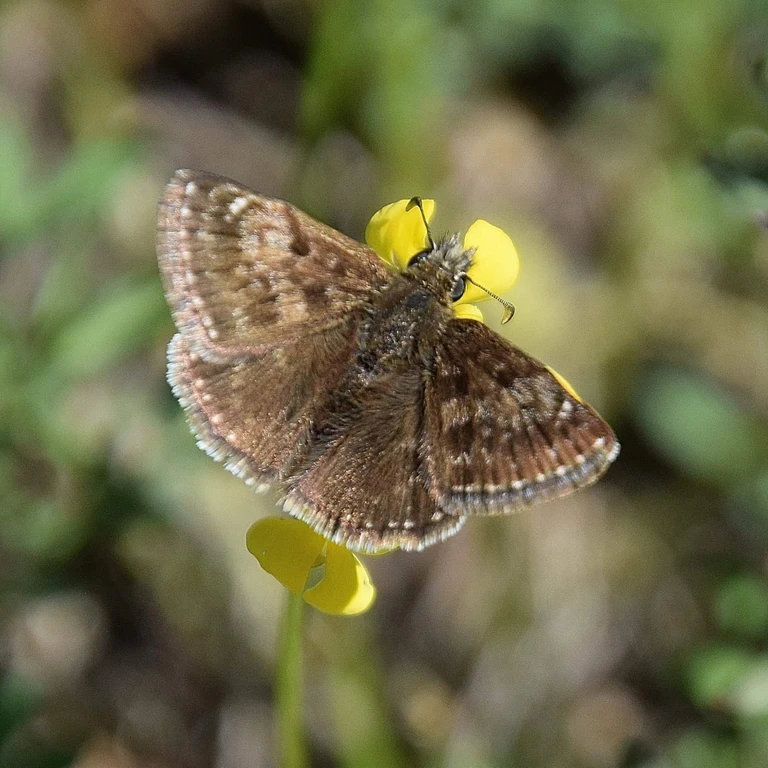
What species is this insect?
Erynnis tages
